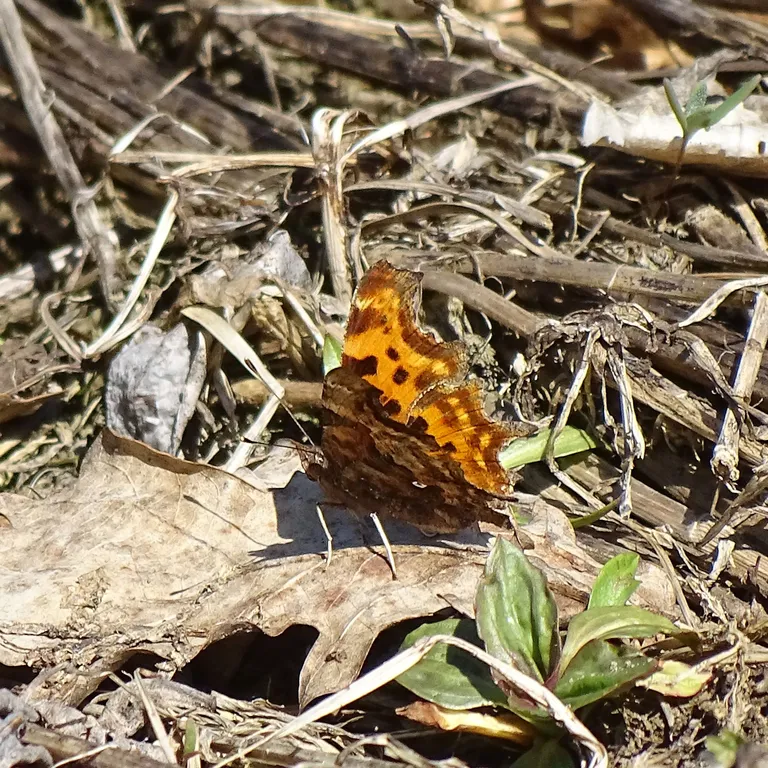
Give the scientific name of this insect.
Polygonia c-album
